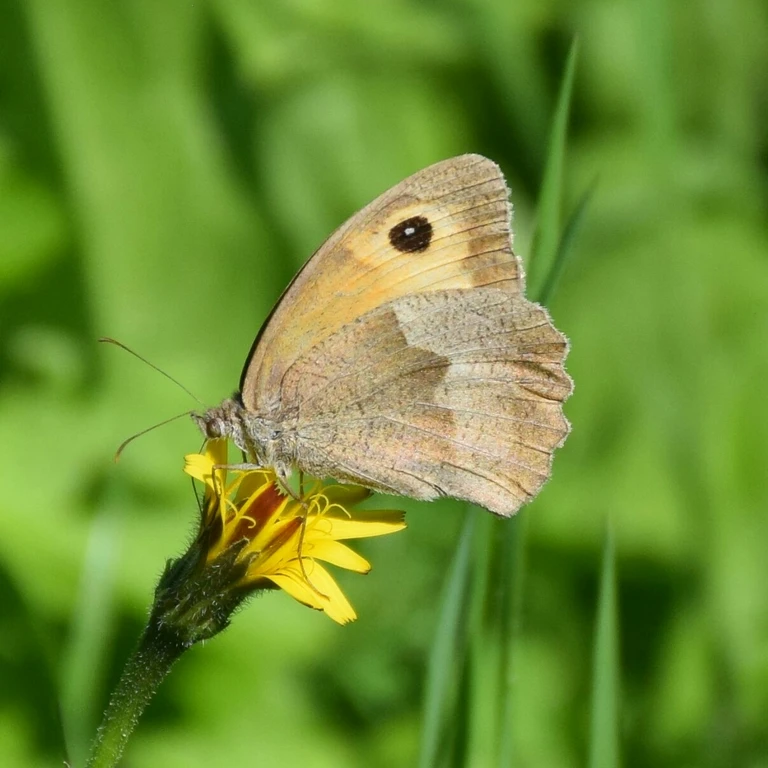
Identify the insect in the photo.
Maniola jurtina
